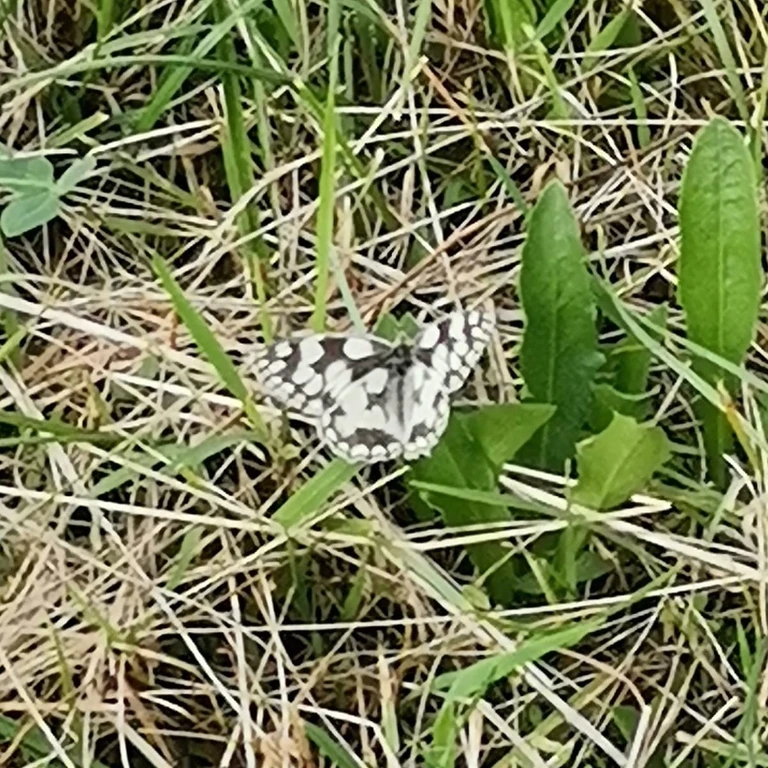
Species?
Melanargia galathea
